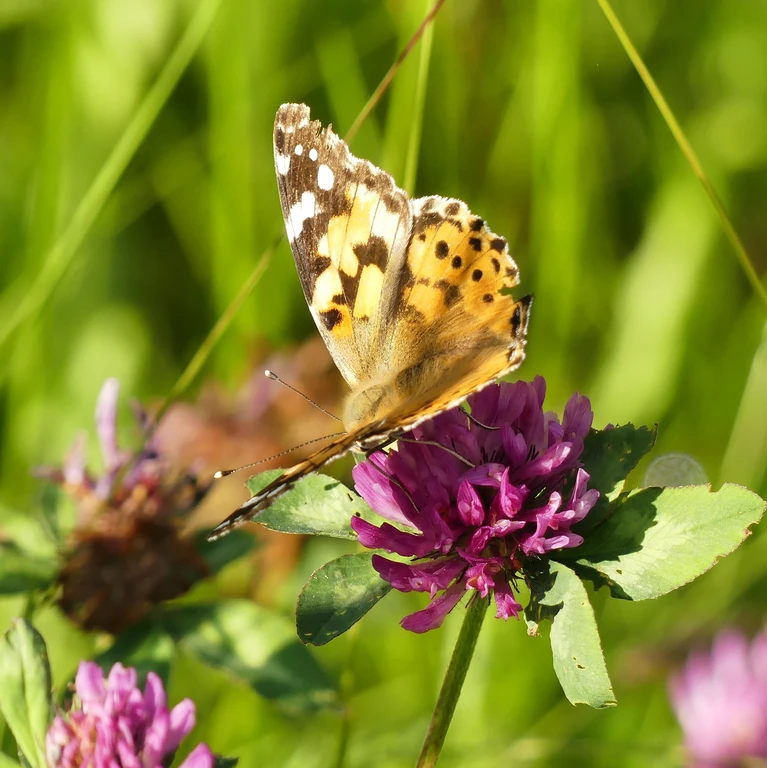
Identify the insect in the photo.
Vanessa cardui
